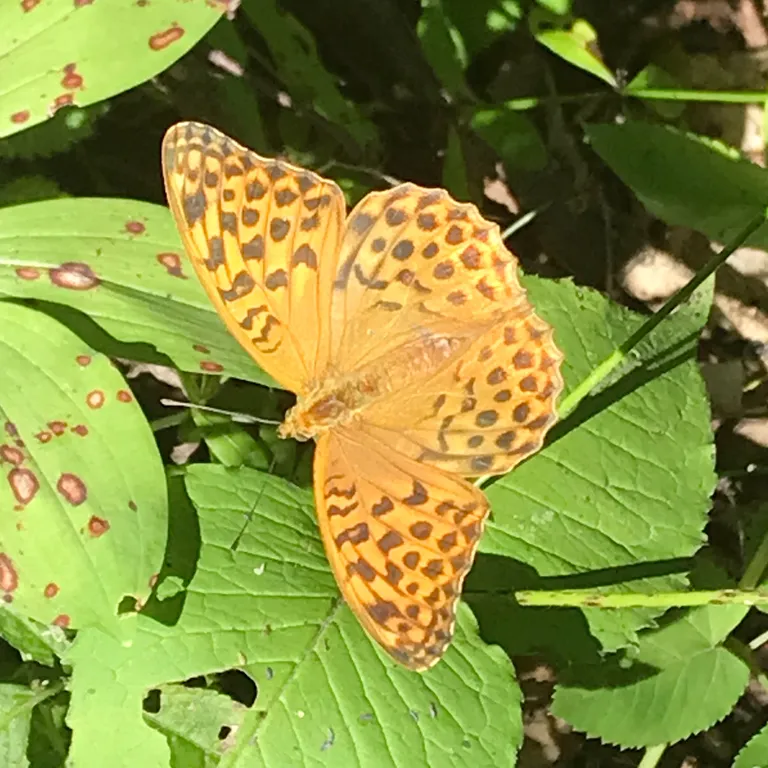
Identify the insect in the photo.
Argynnis paphia
